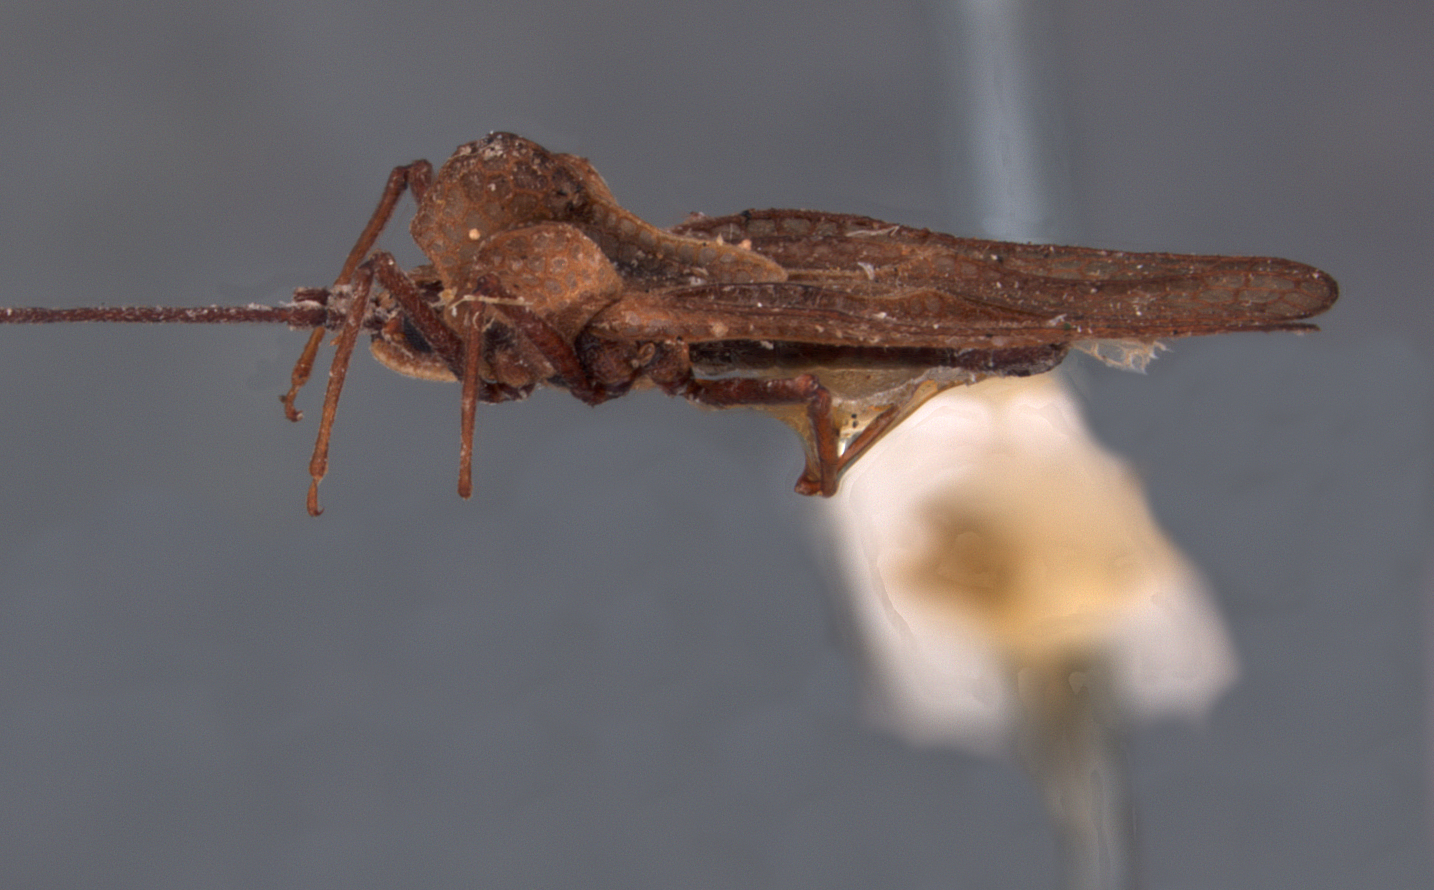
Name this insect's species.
Pachycysta schildi
